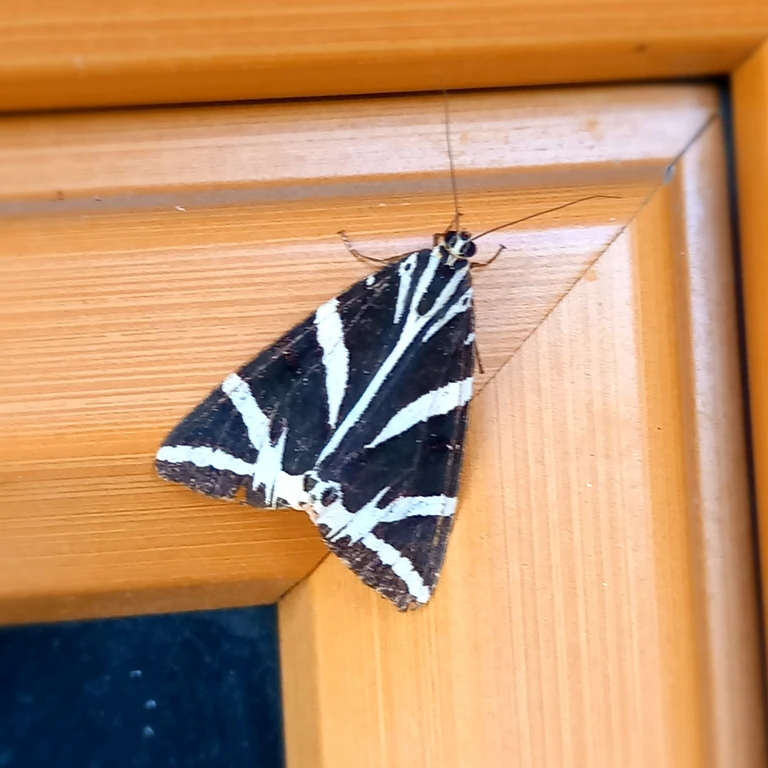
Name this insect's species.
Euplagia quadripunctaria
